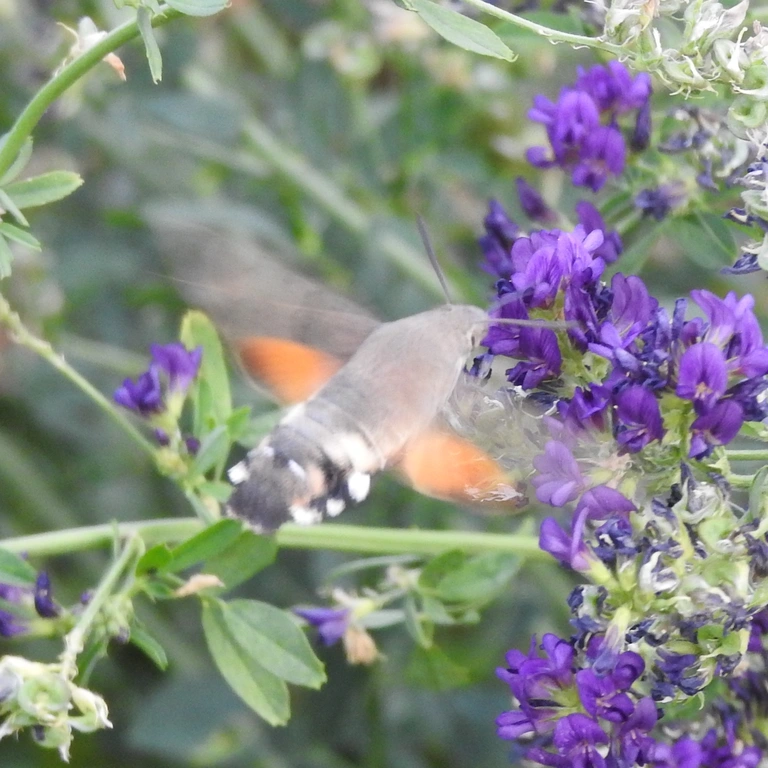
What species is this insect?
Macroglossum stellatarum
